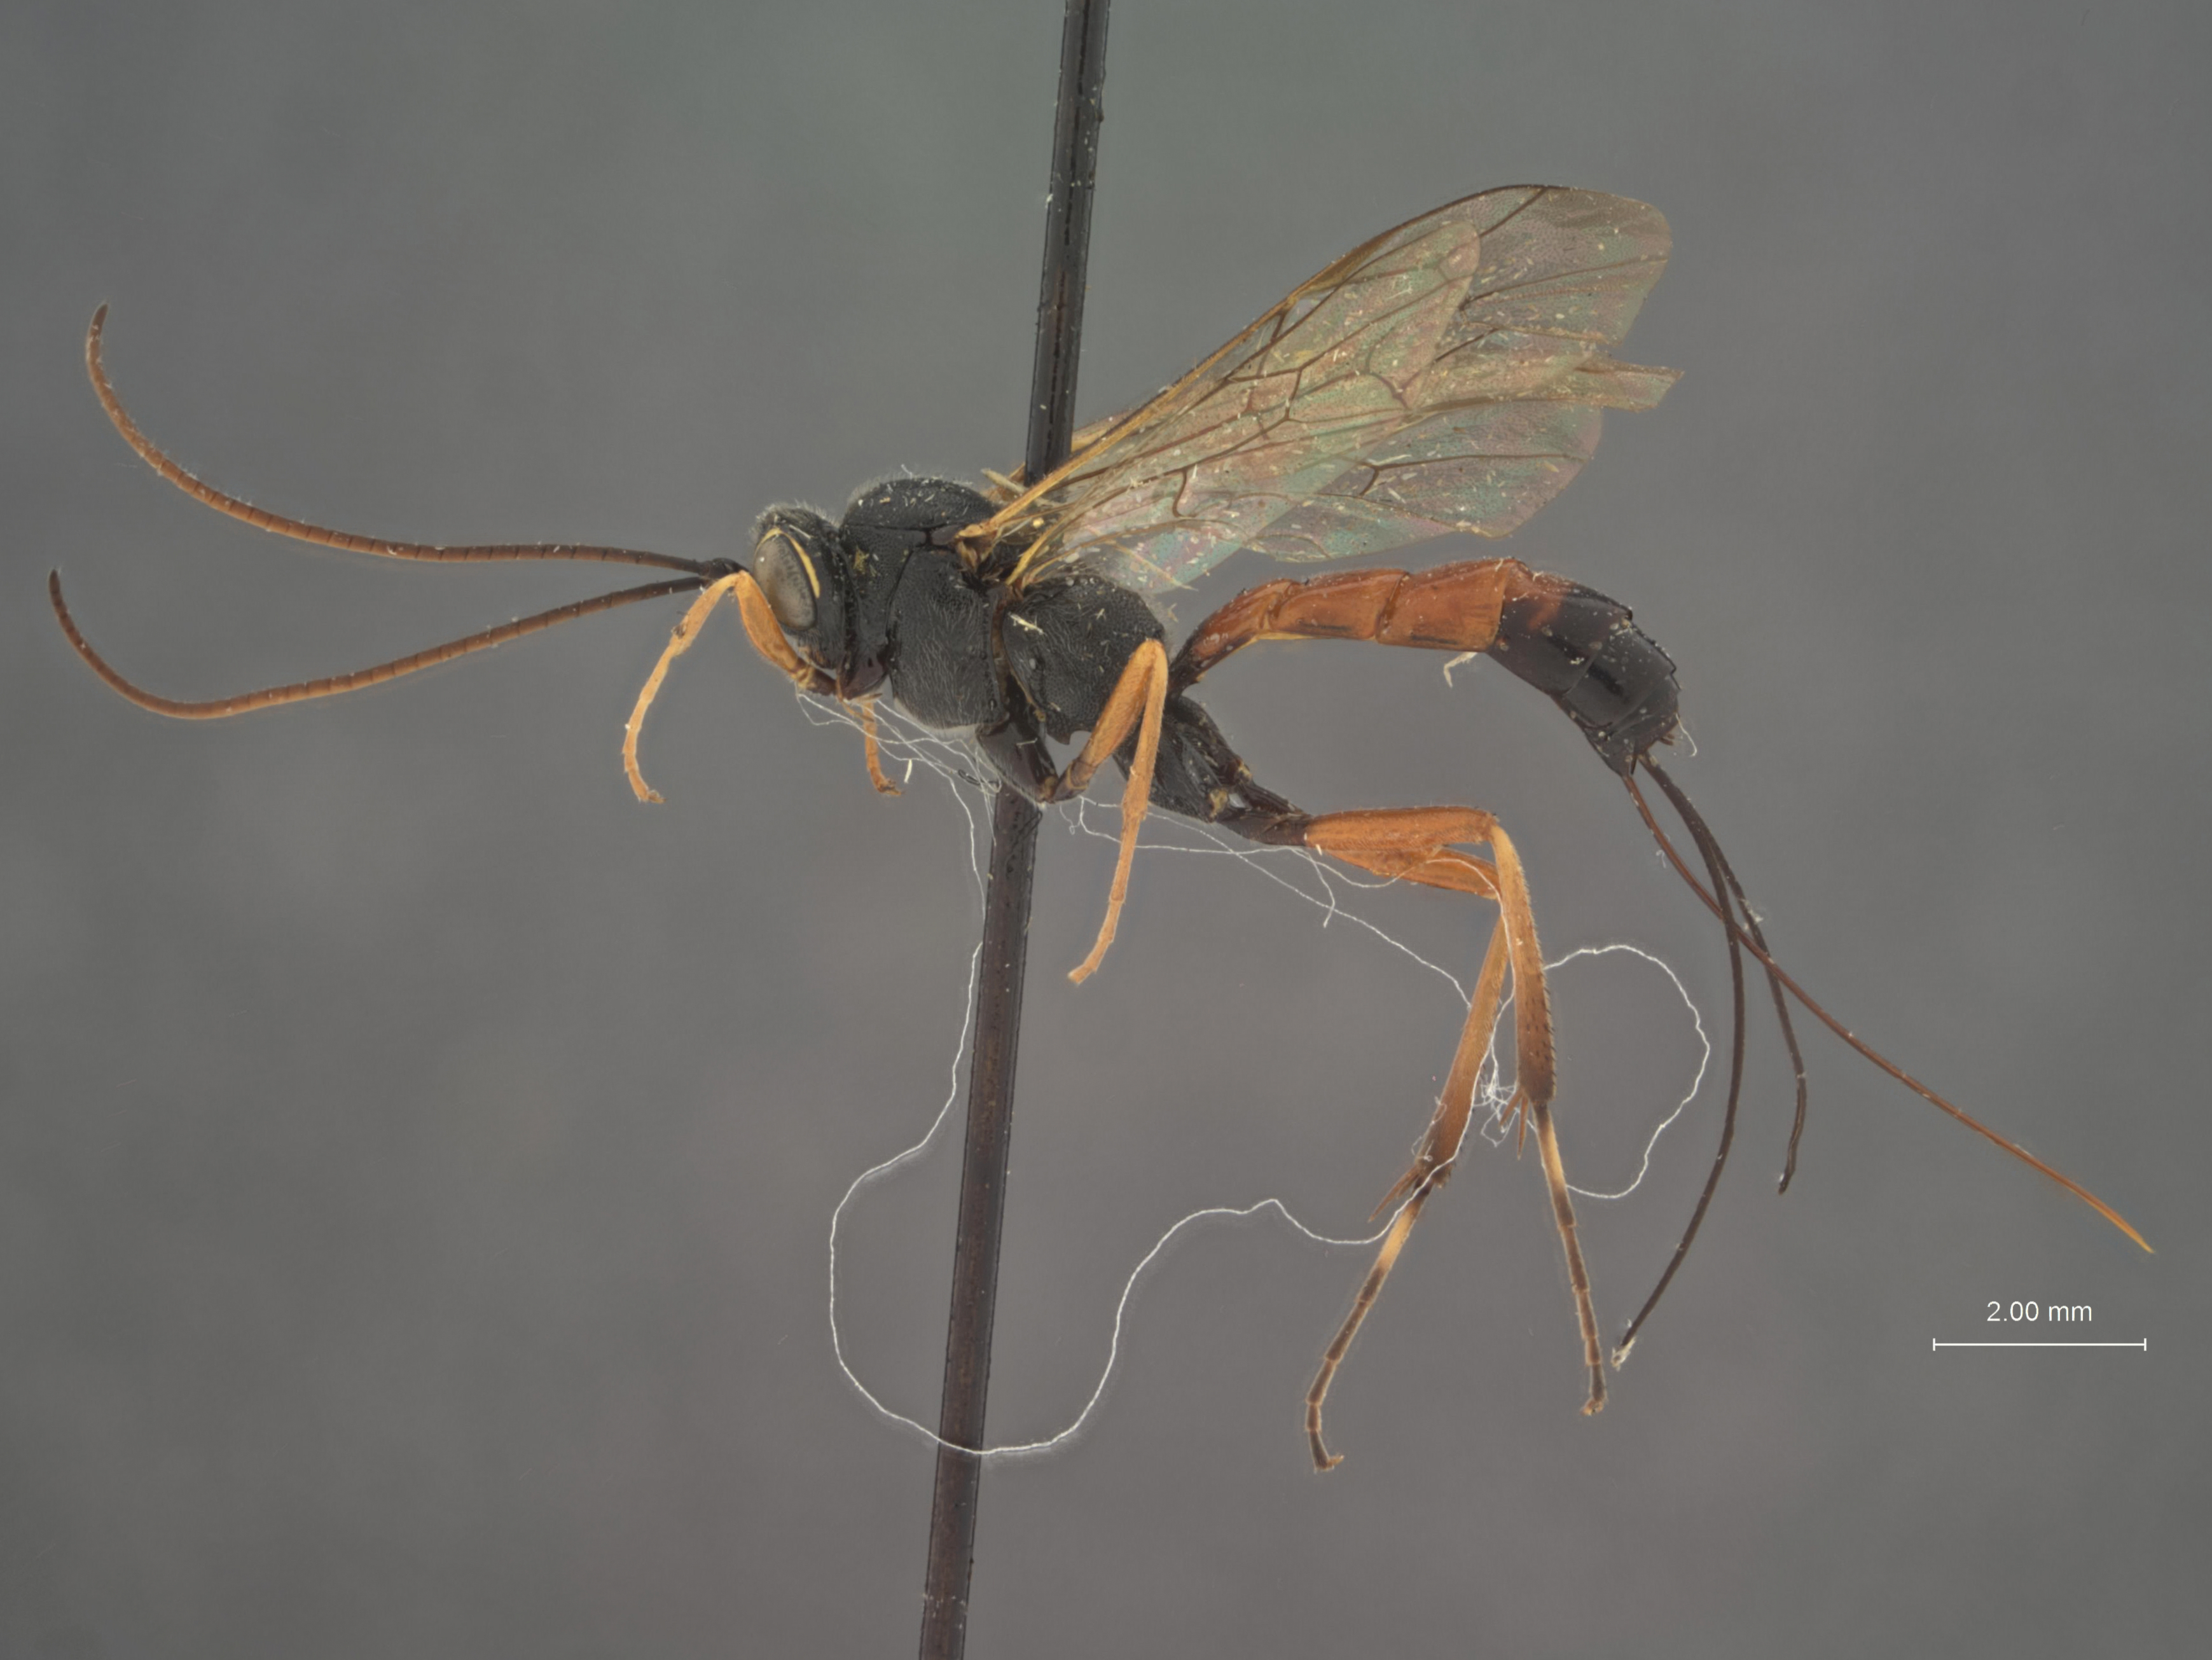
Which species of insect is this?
Syzeuctus sigmoidalis
